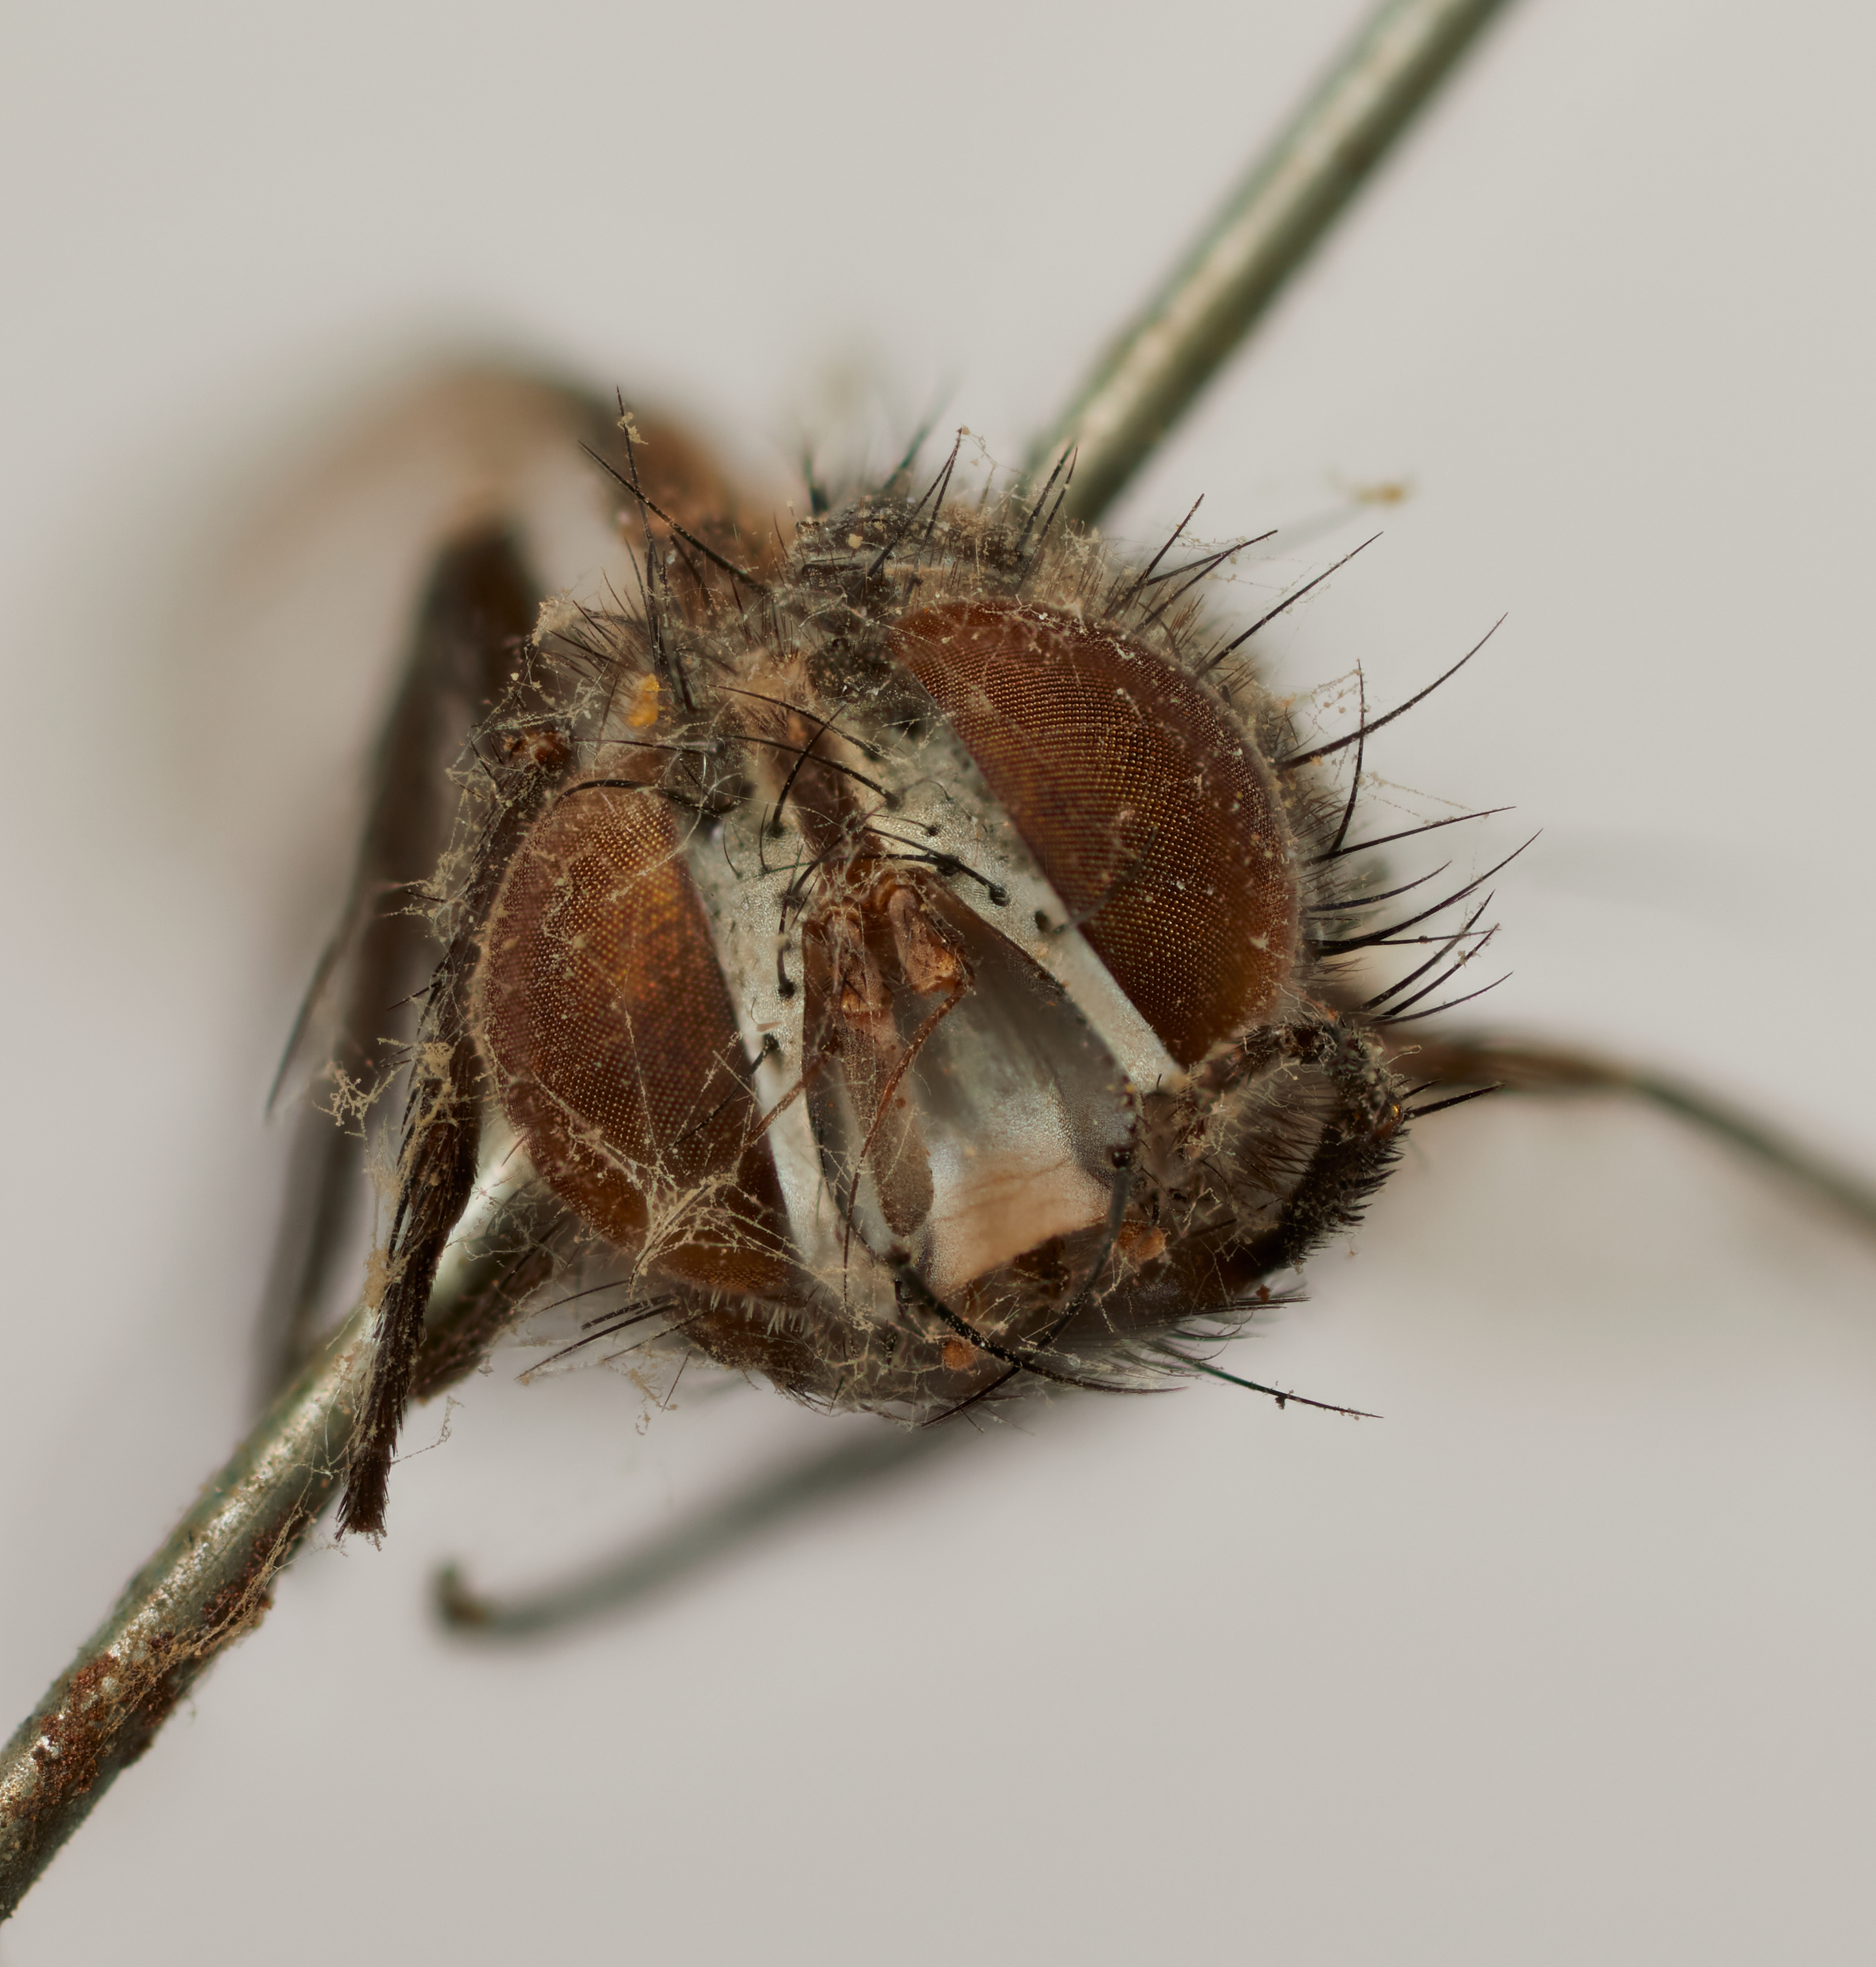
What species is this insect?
Eozenillia equatorialis
